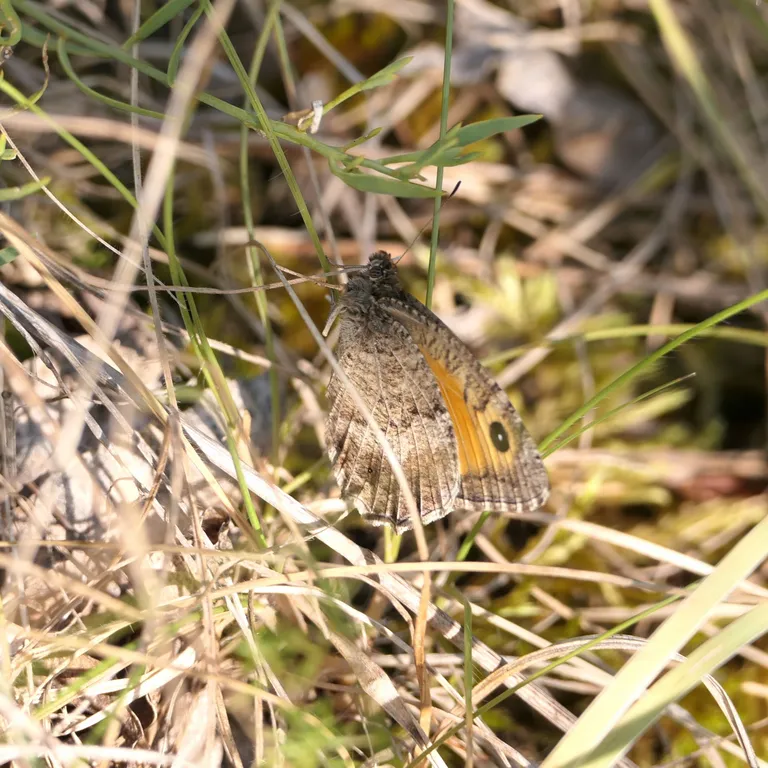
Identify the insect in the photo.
Arethusana arethusa
